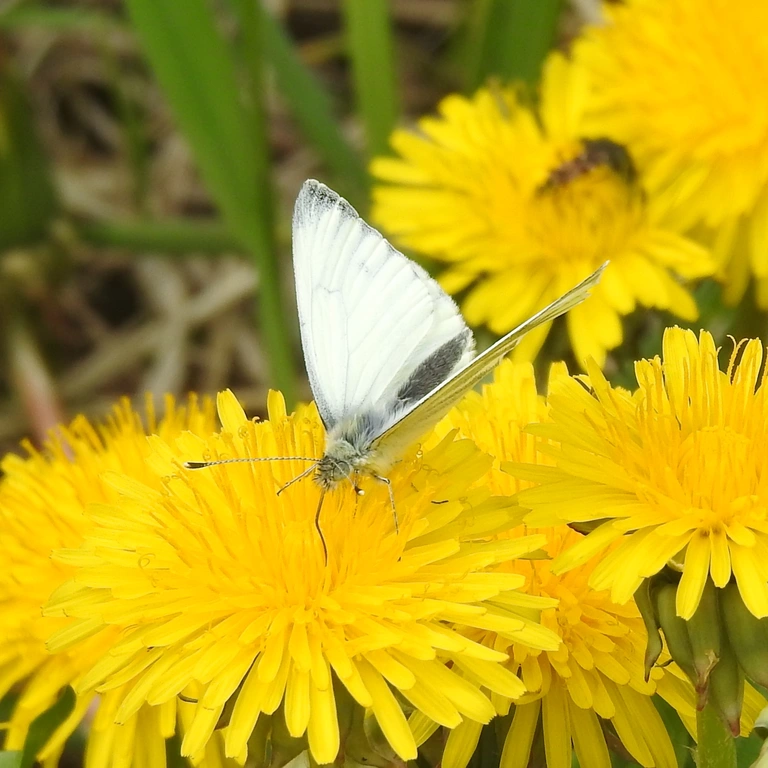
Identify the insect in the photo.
Pieris napi
